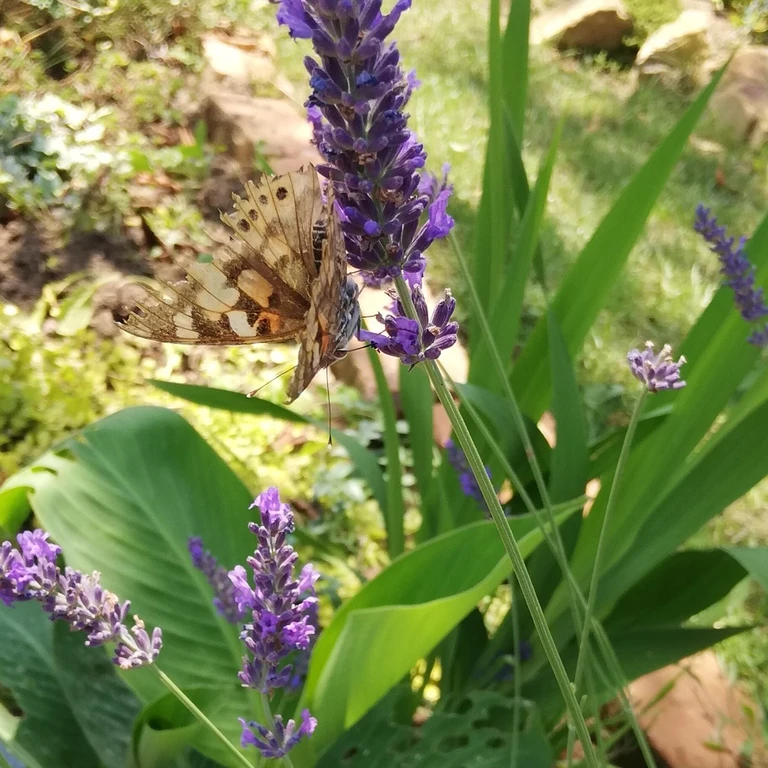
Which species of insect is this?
Vanessa cardui
